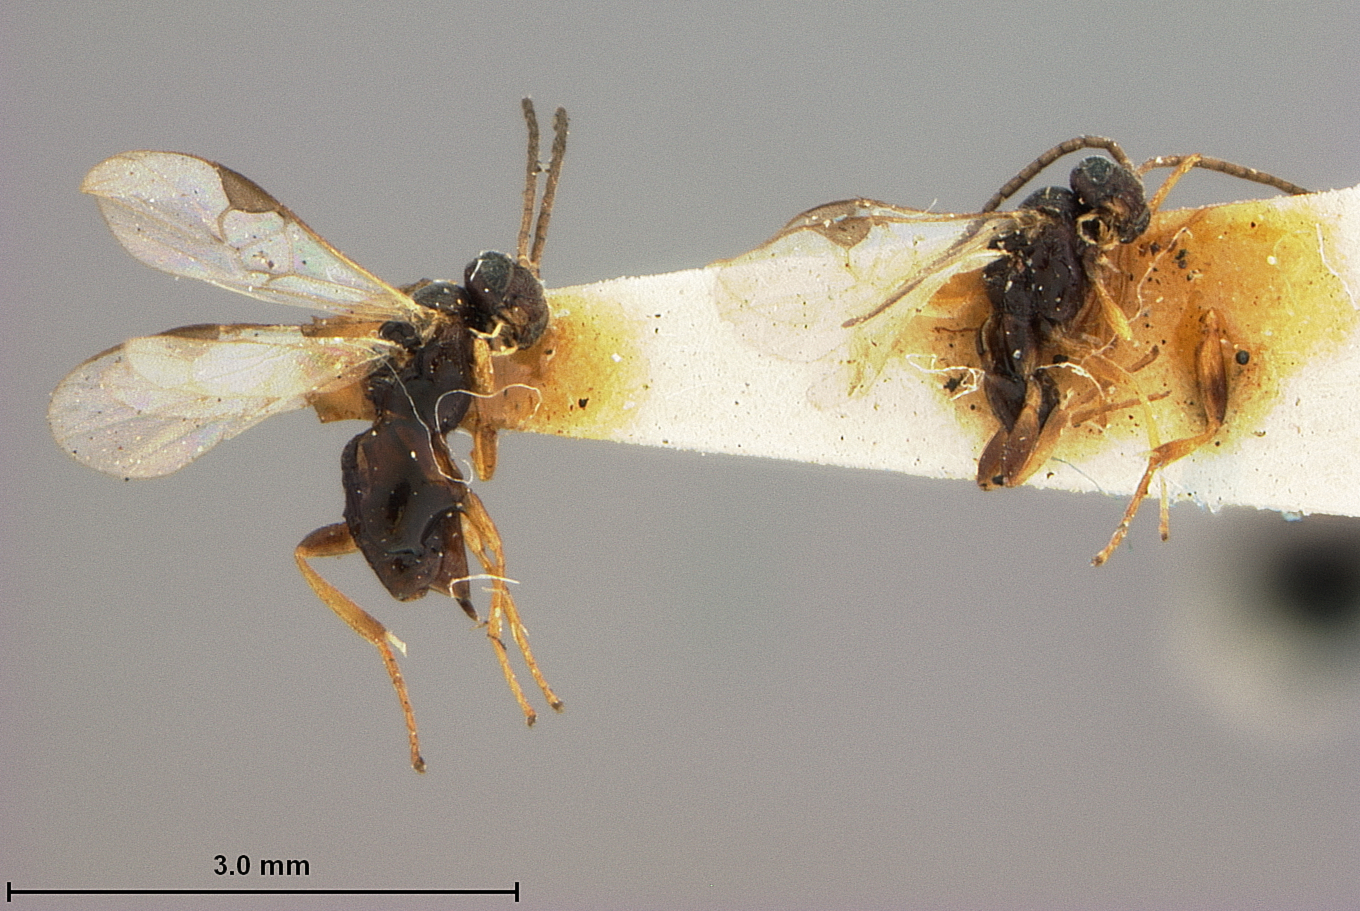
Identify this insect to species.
Apanteles euchaetis
